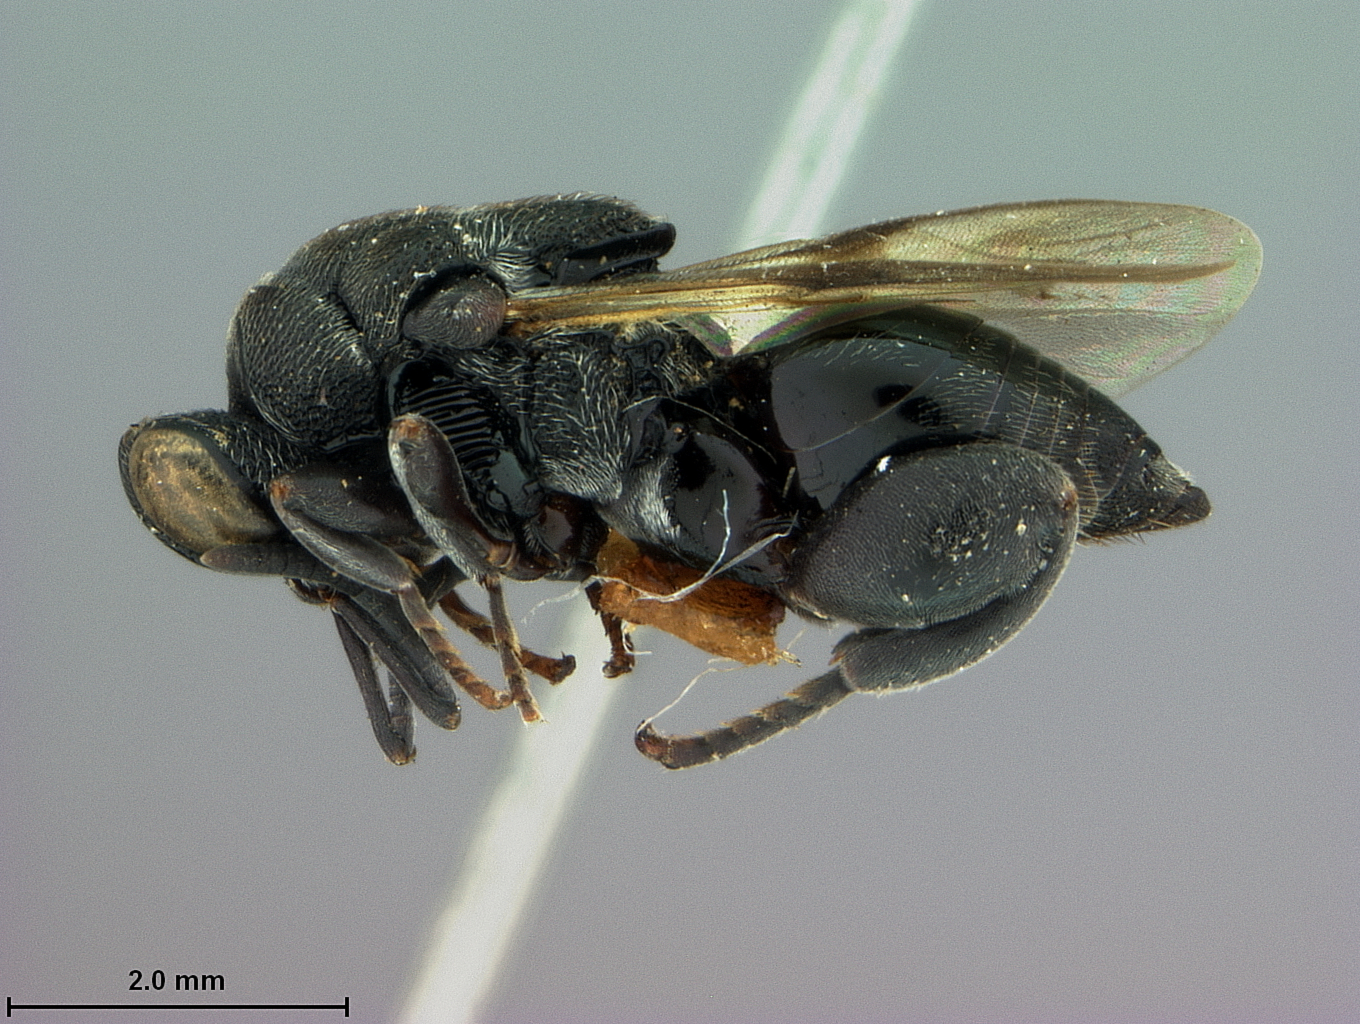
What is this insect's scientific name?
Stomatoceras hakonensis
